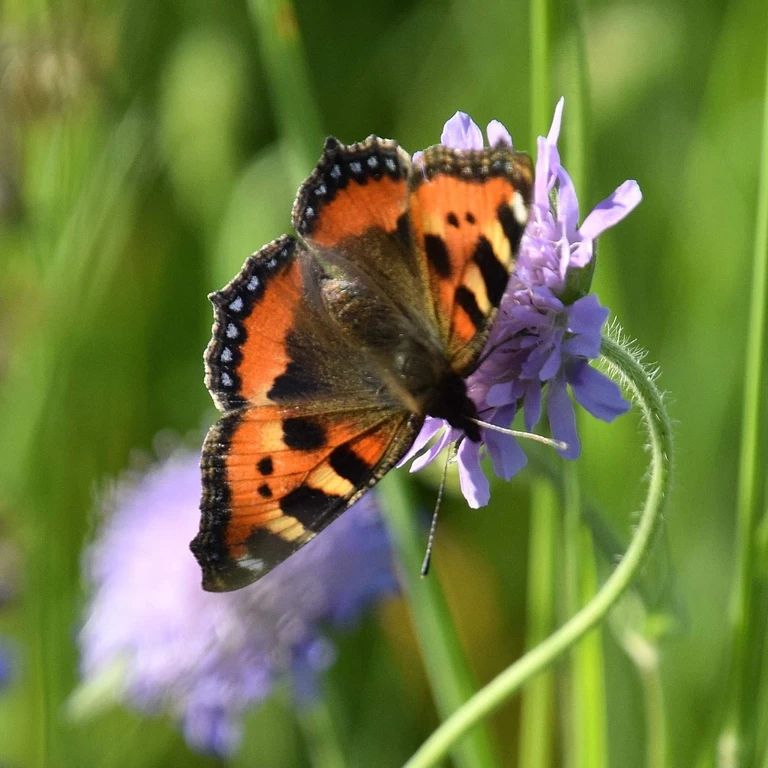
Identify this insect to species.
Aglais urticae
